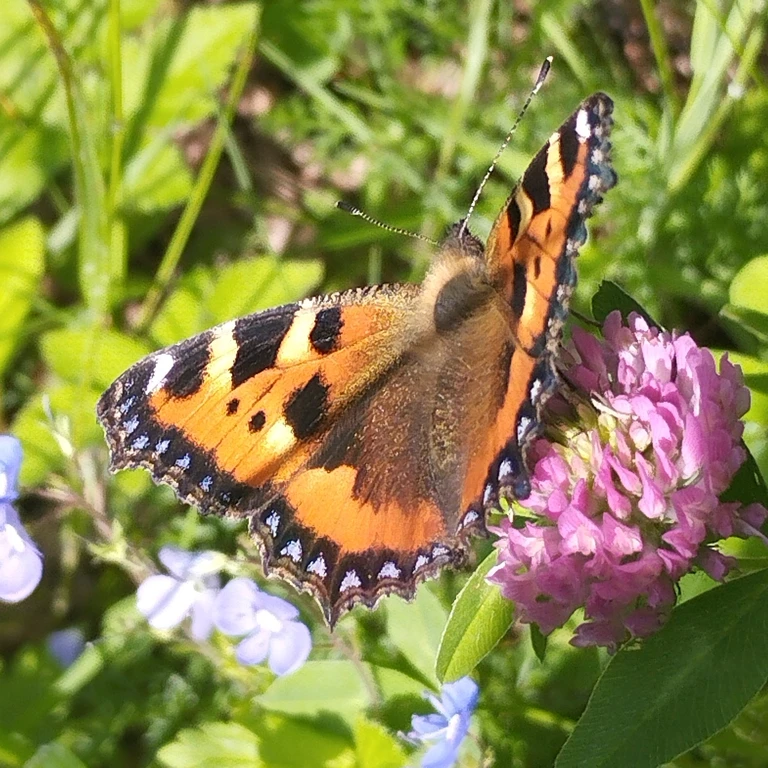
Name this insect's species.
Aglais urticae
